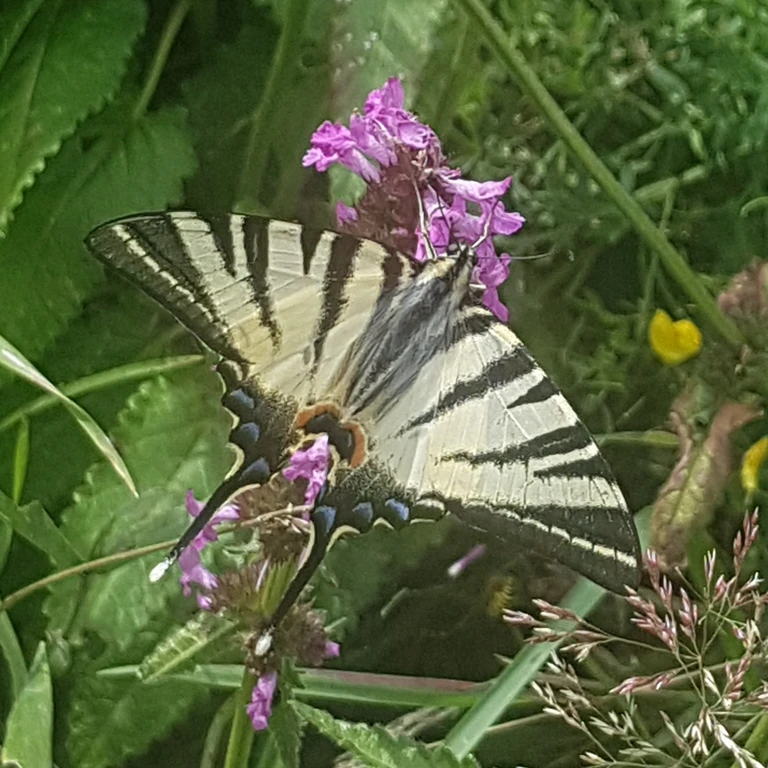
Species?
Iphiclides podalirius
